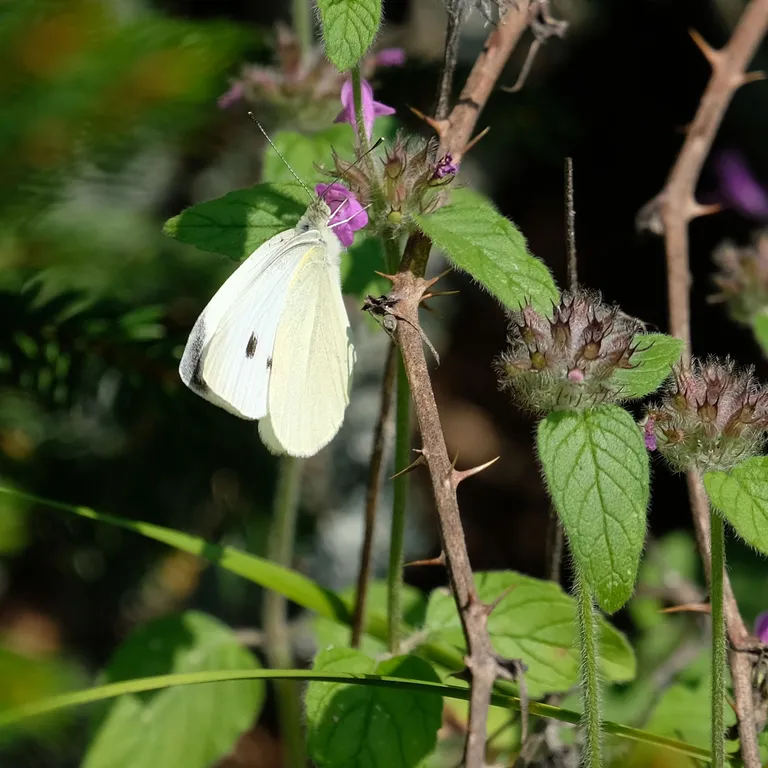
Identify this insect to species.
Pieris rapae
